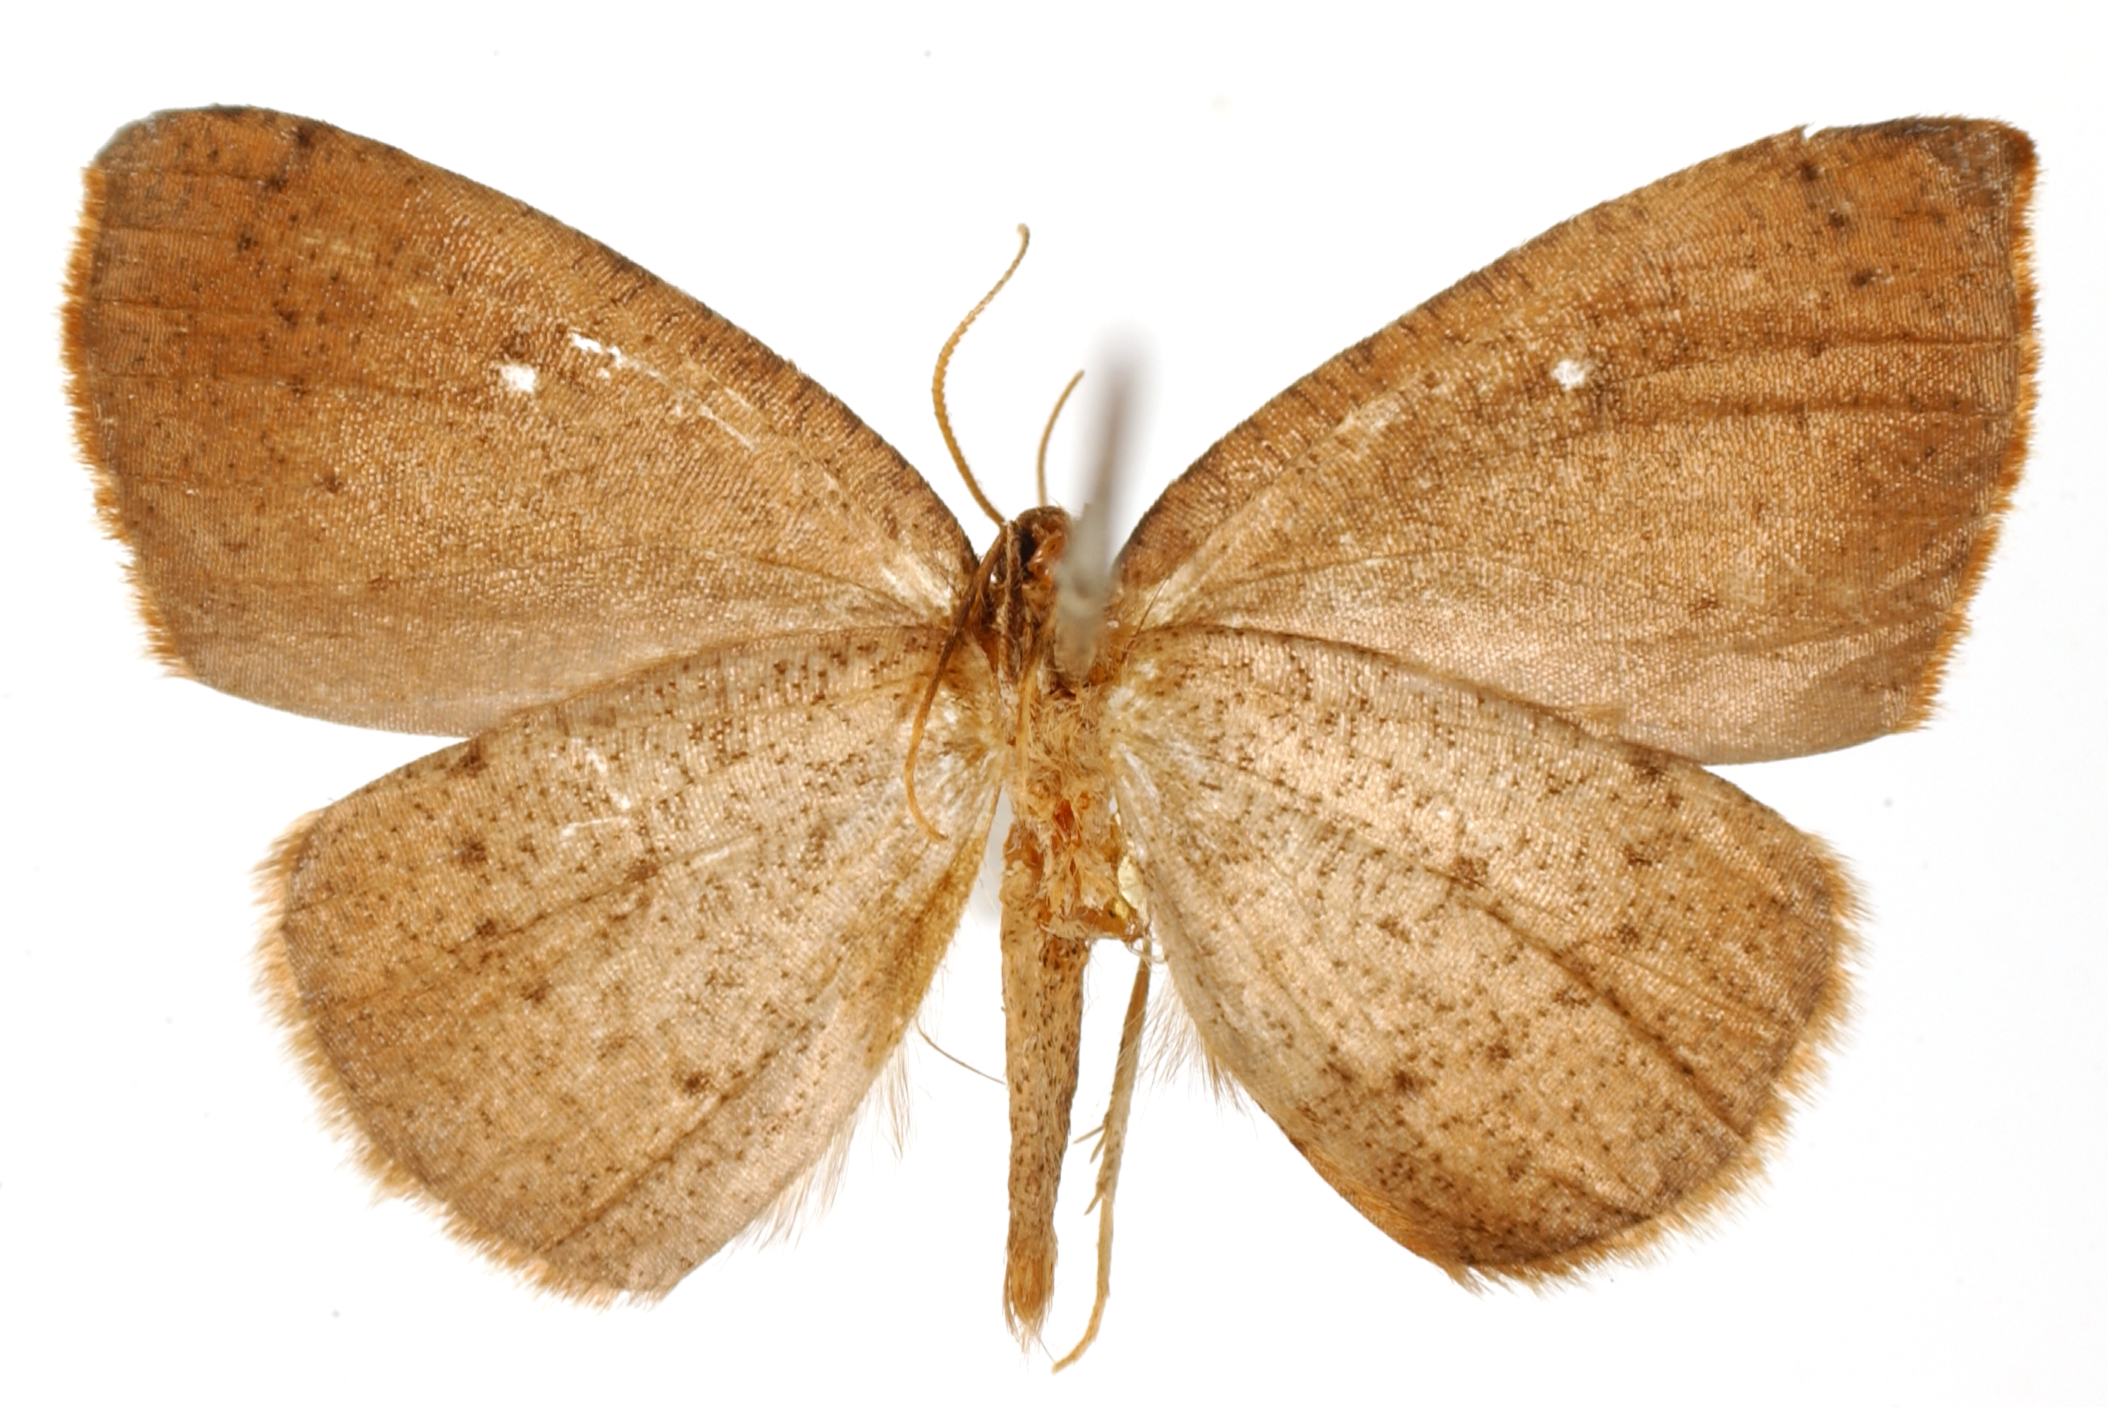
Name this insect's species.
Mychonia rubida
